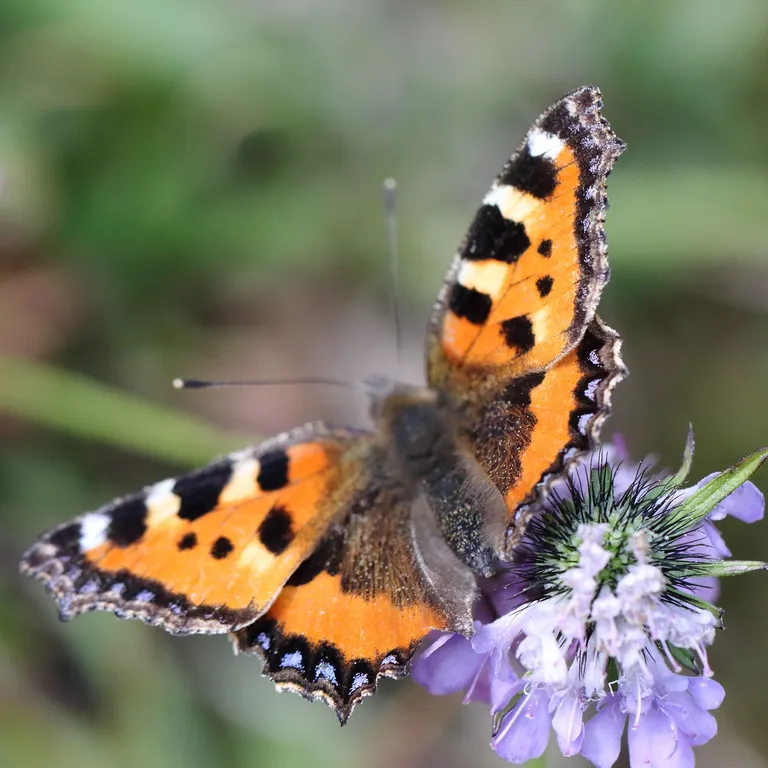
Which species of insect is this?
Aglais urticae
